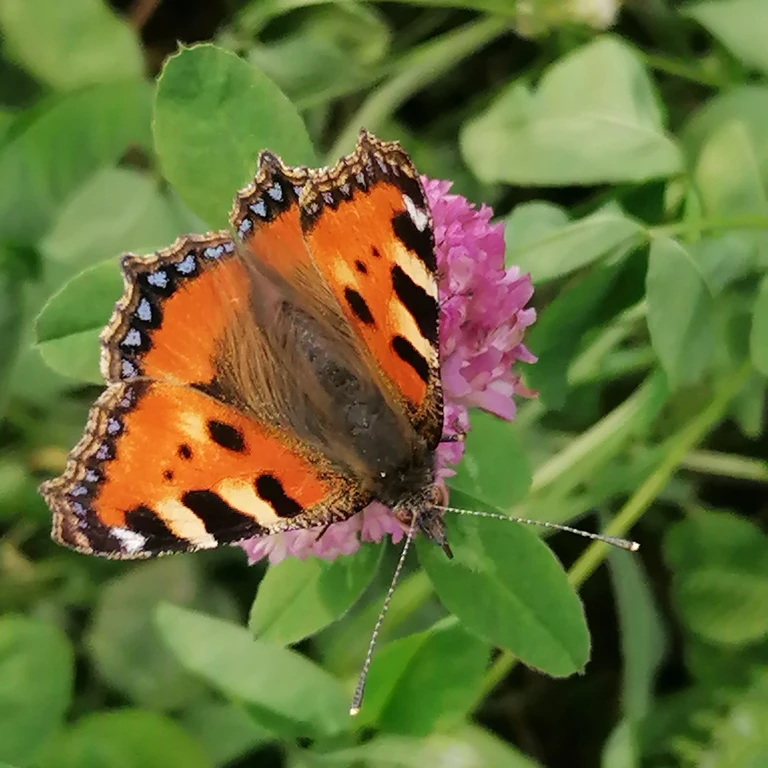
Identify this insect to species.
Aglais urticae
